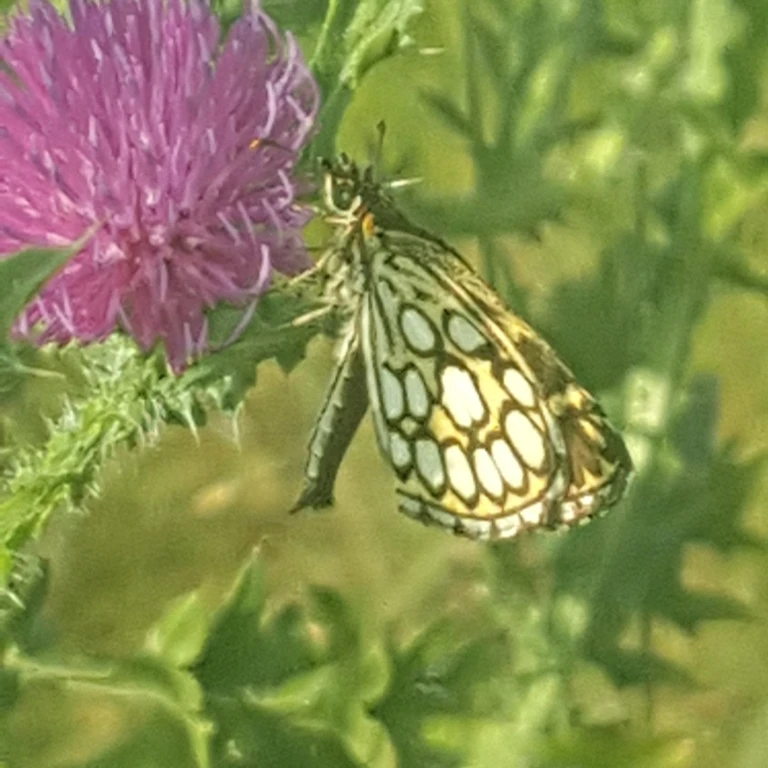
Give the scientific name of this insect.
Heteropterus morpheus
